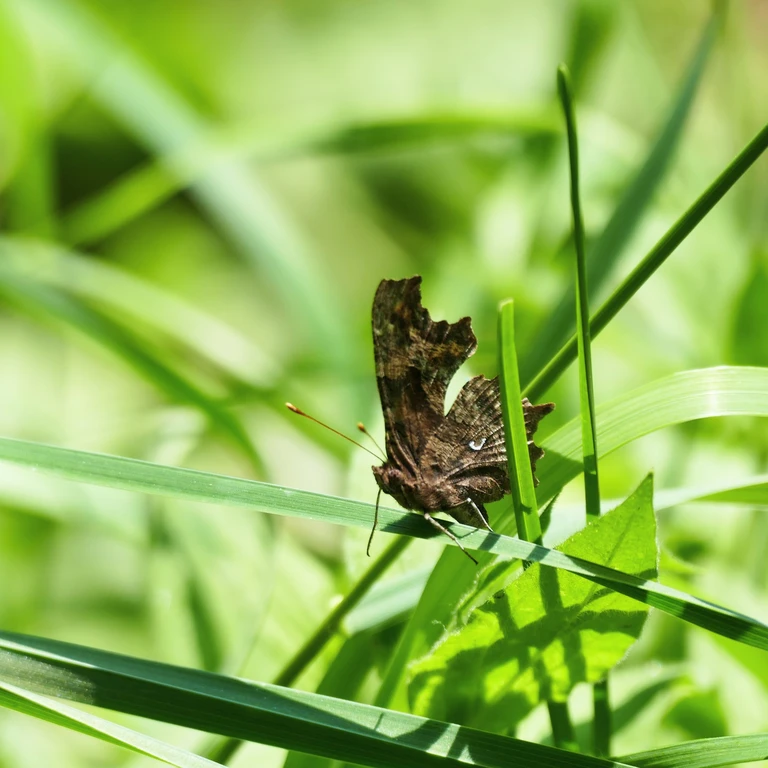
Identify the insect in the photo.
Polygonia c-album
